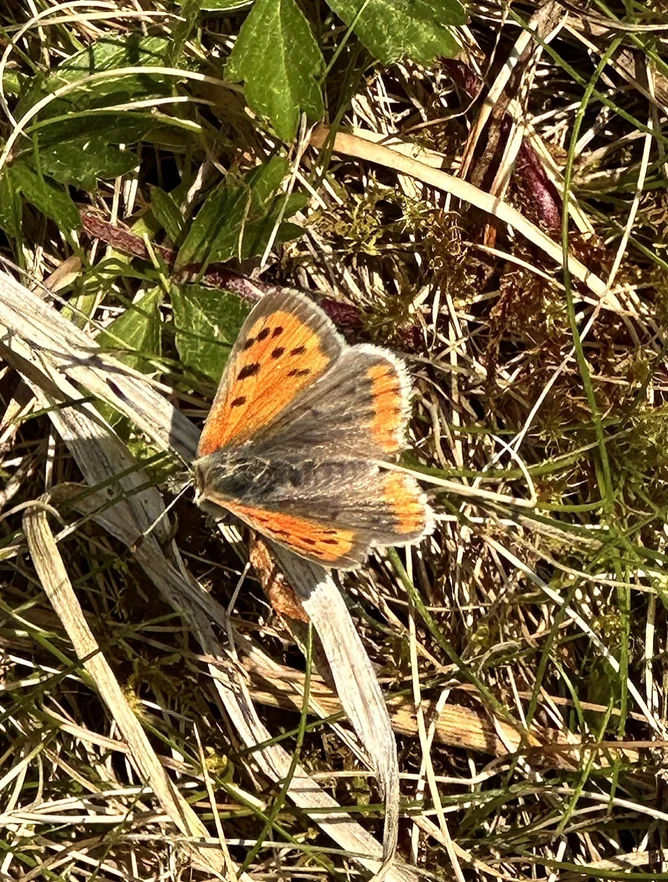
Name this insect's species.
Lycaena phlaeas
